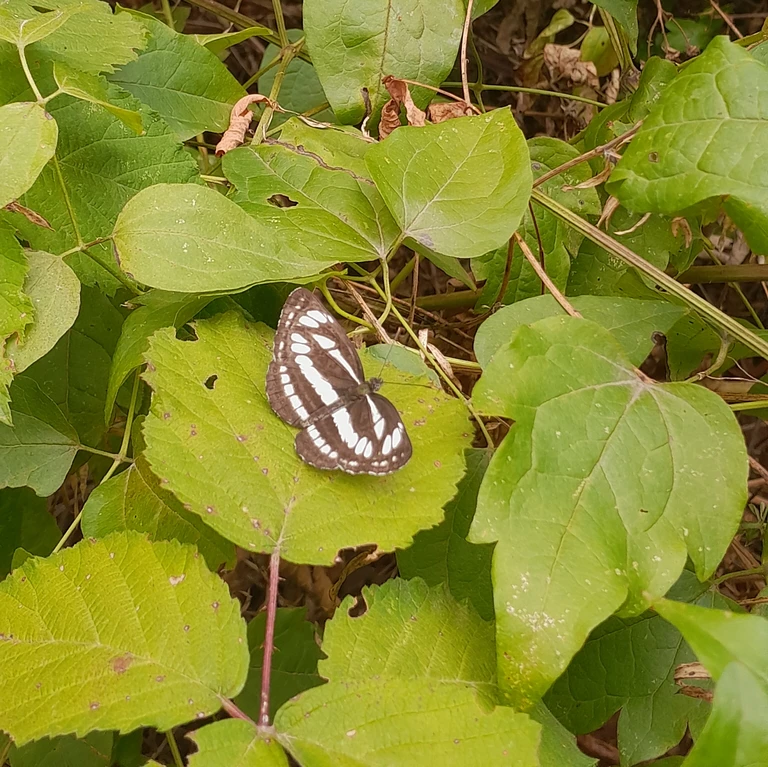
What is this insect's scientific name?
Neptis sappho
